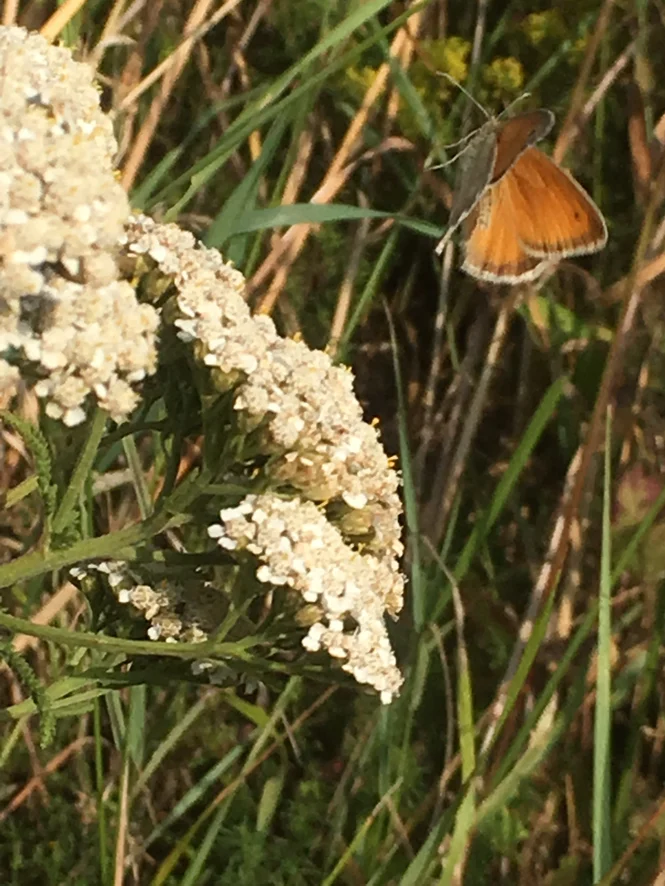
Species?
Coenonympha pamphilus
